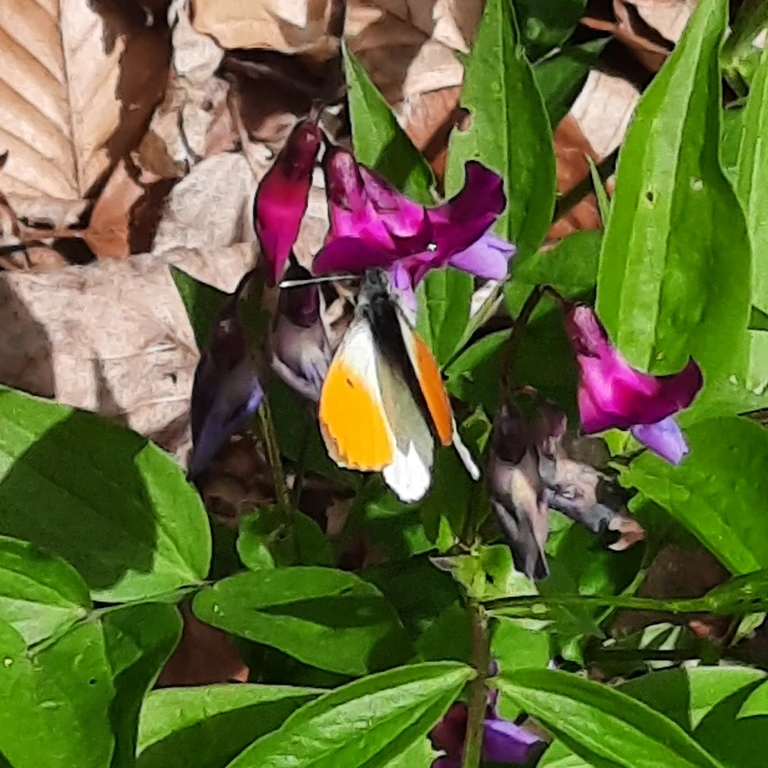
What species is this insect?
Anthocharis cardamines
